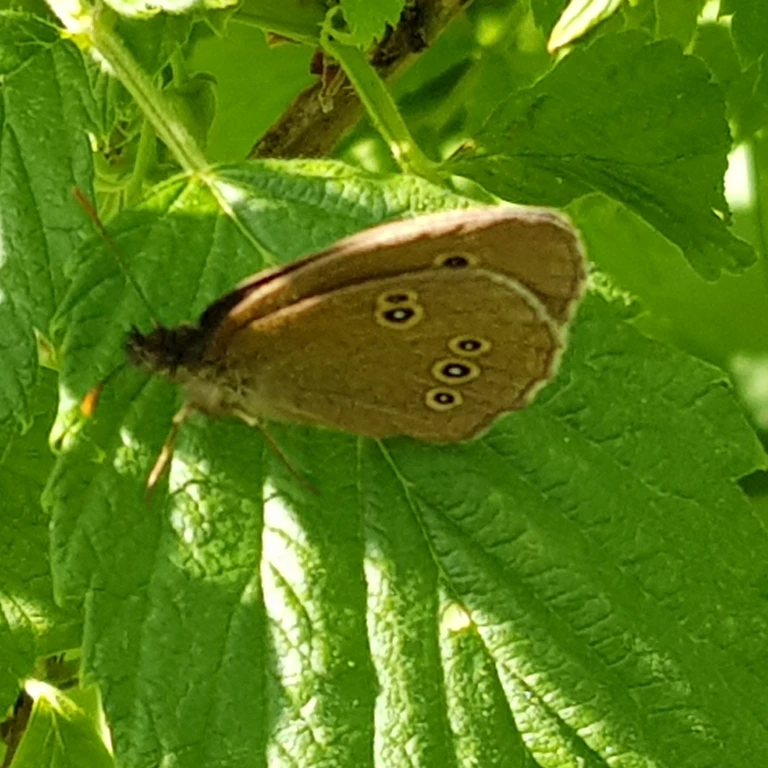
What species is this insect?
Aphantopus hyperantus
